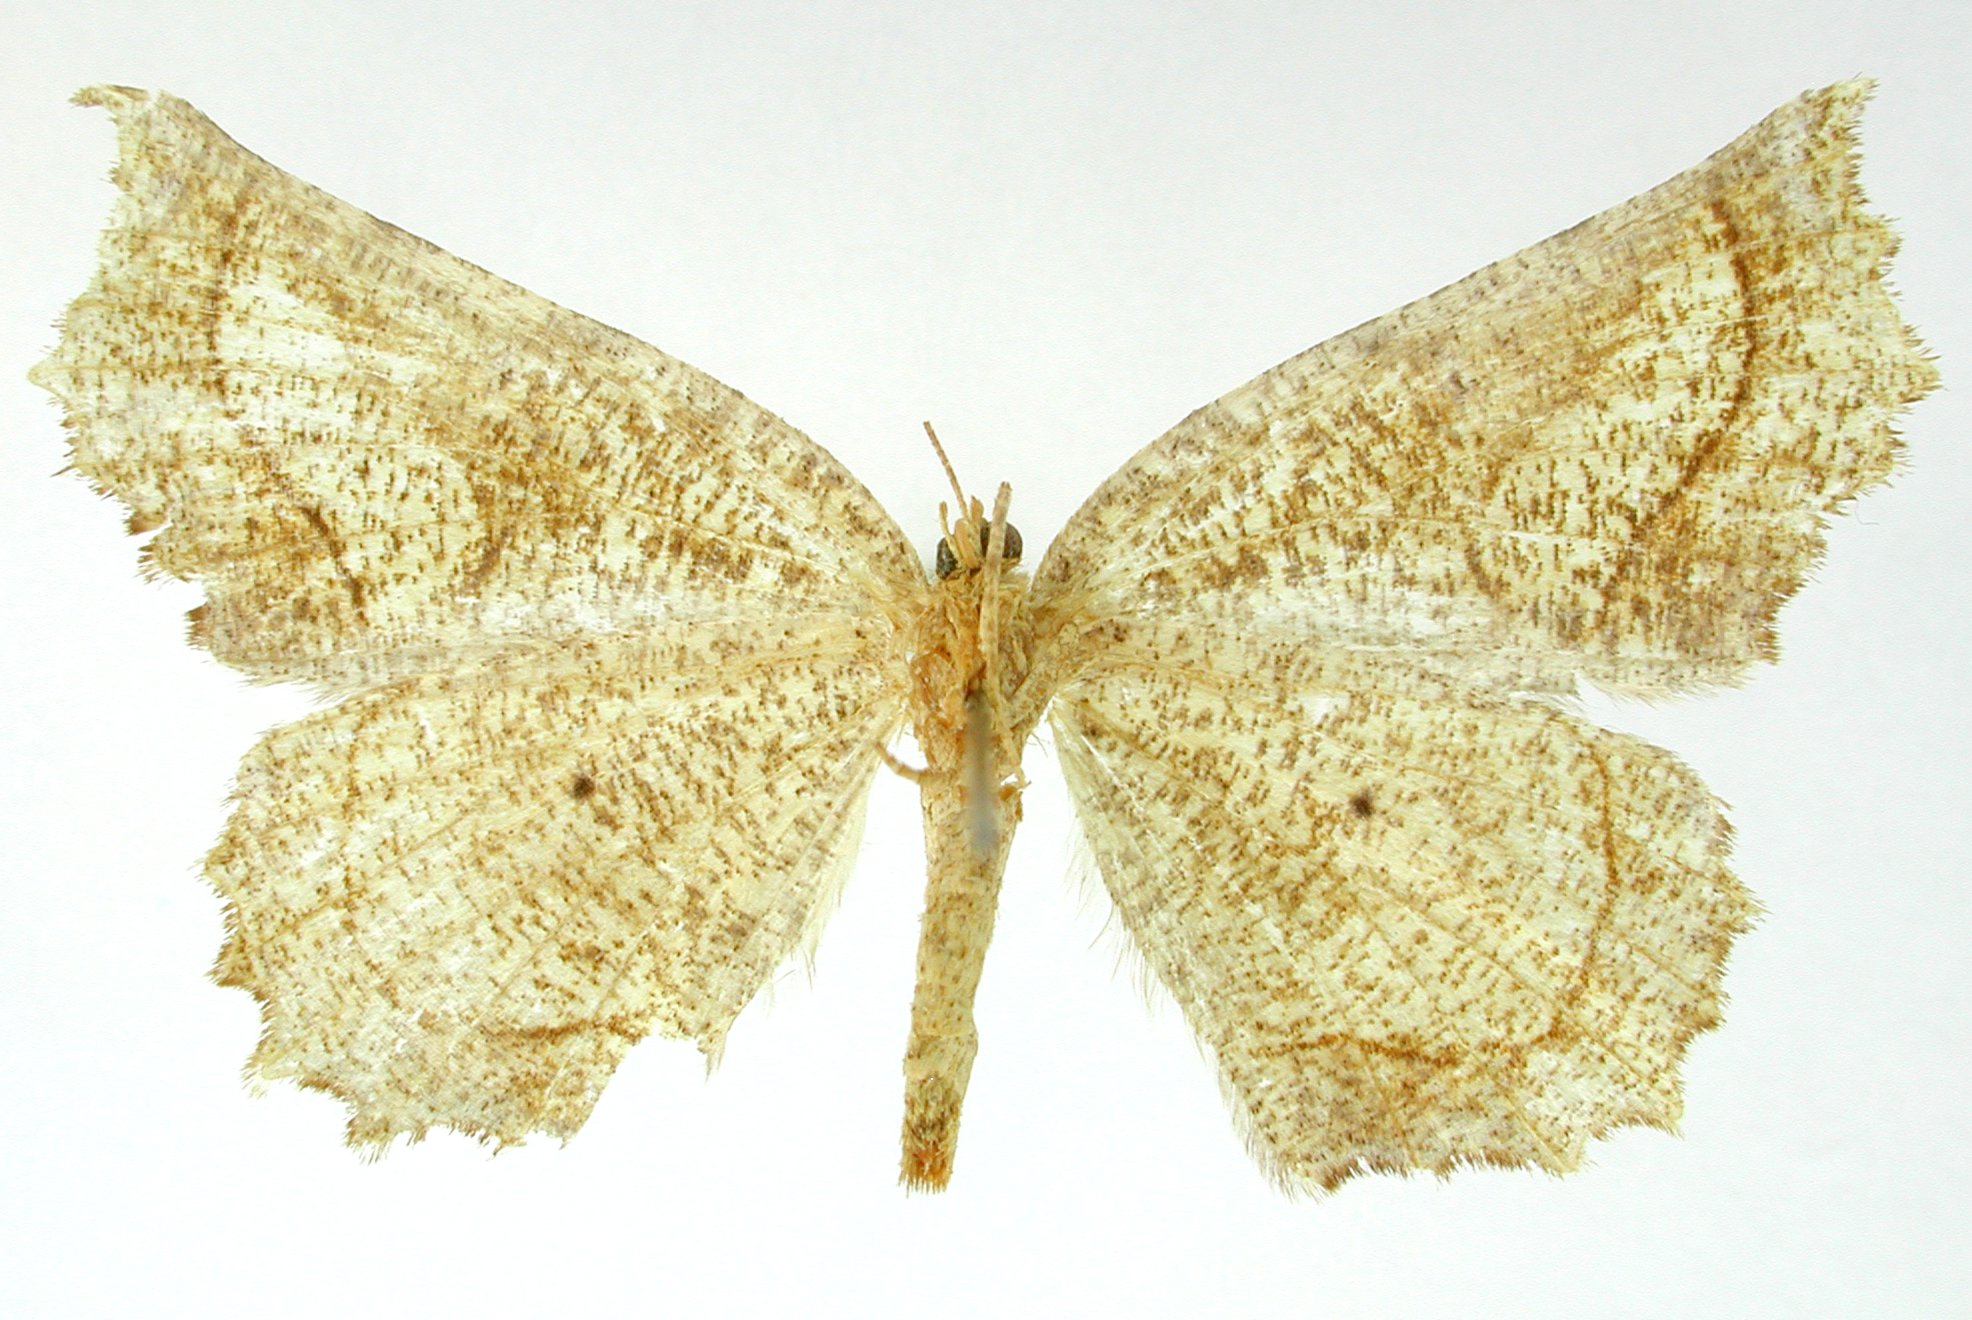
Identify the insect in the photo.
Selenia cacocore
